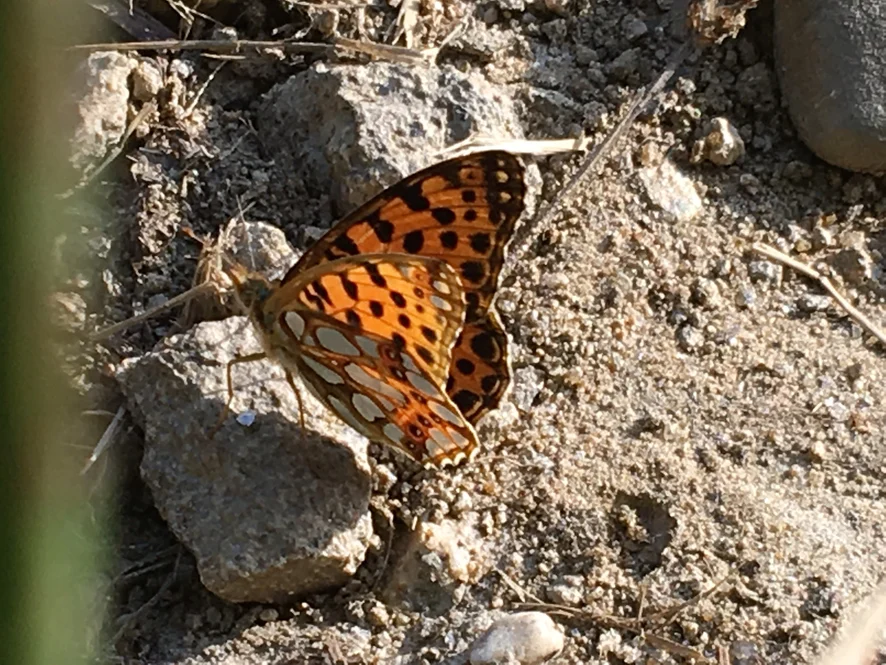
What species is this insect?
Issoria lathonia
